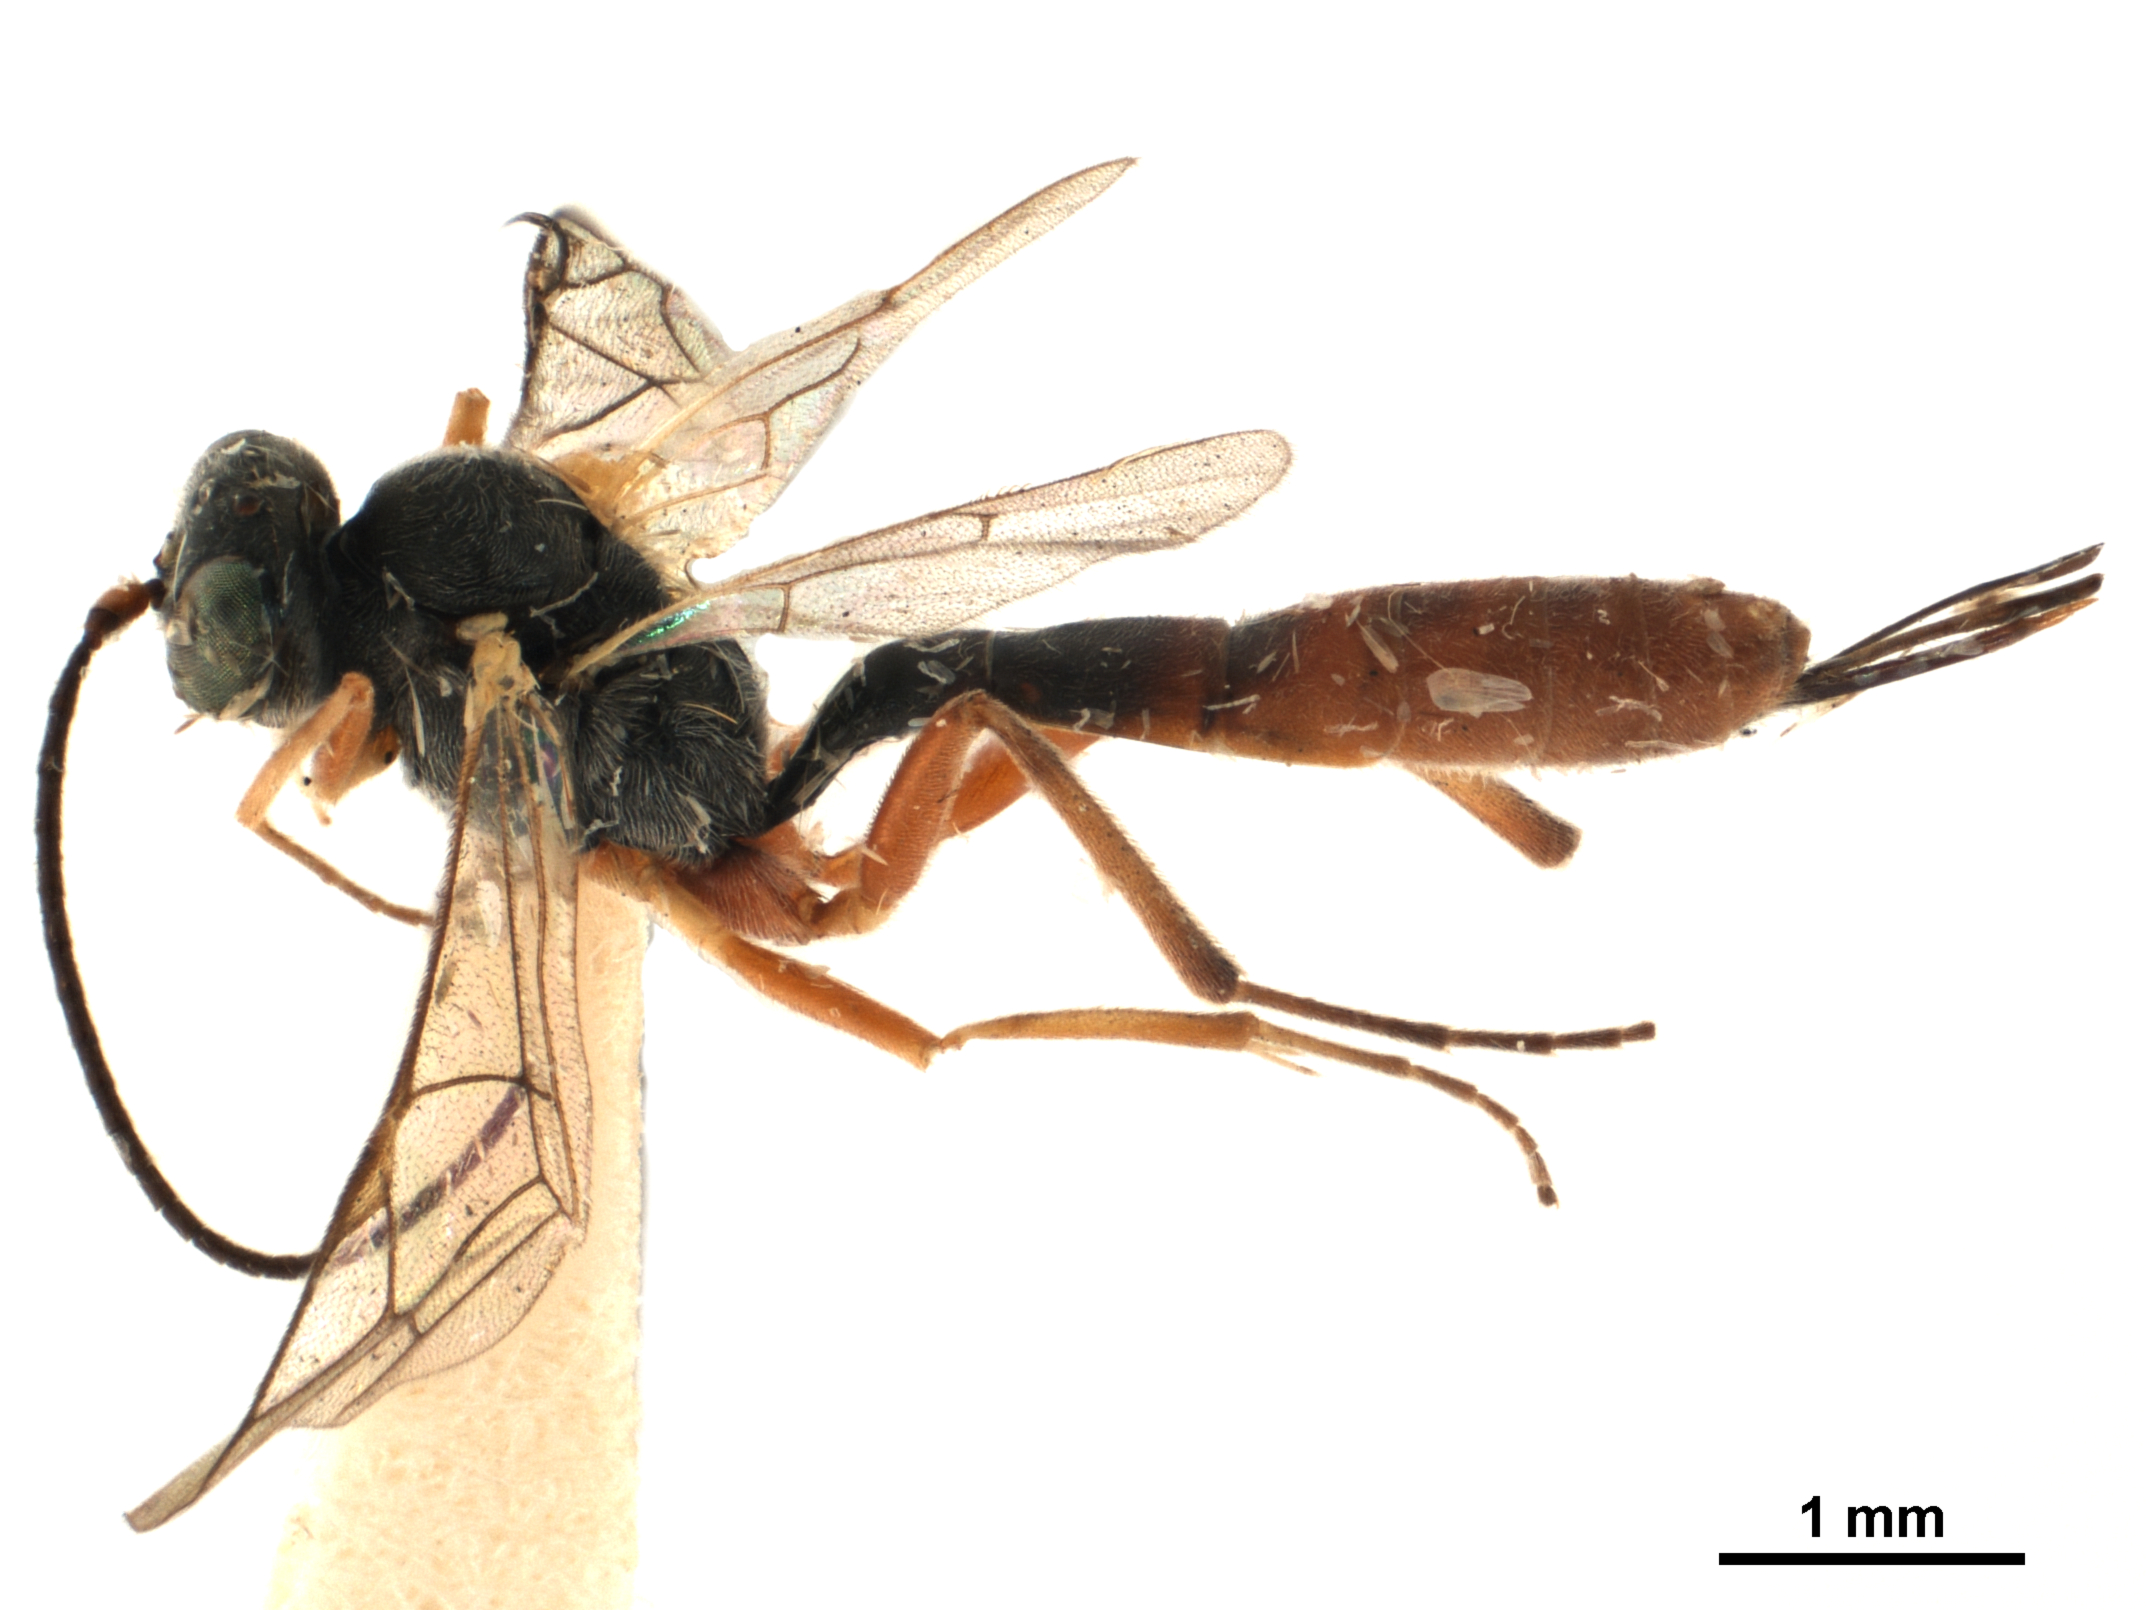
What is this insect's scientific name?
Cymodusopsis aristoteliae
